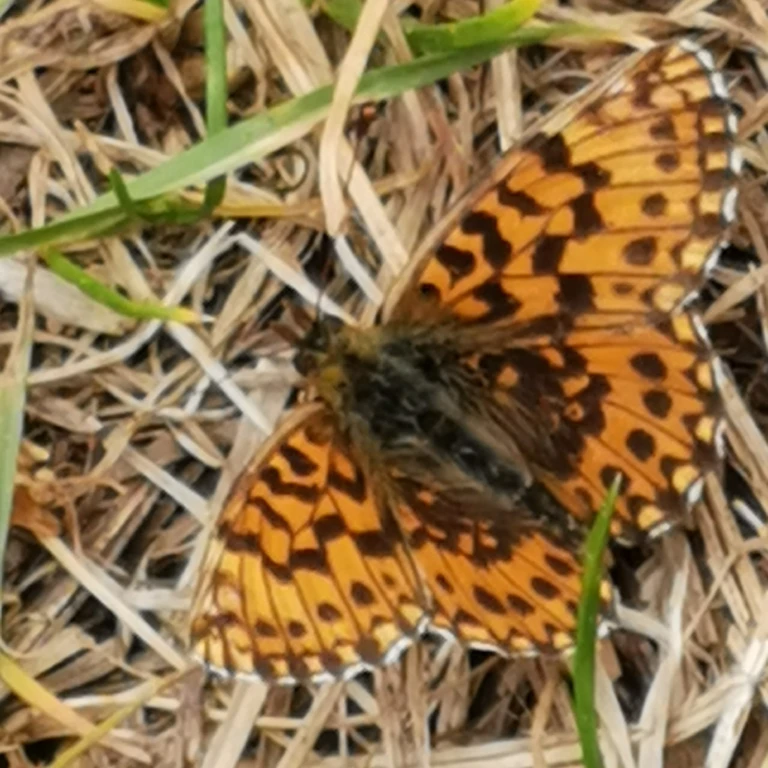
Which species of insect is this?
Boloria dia
